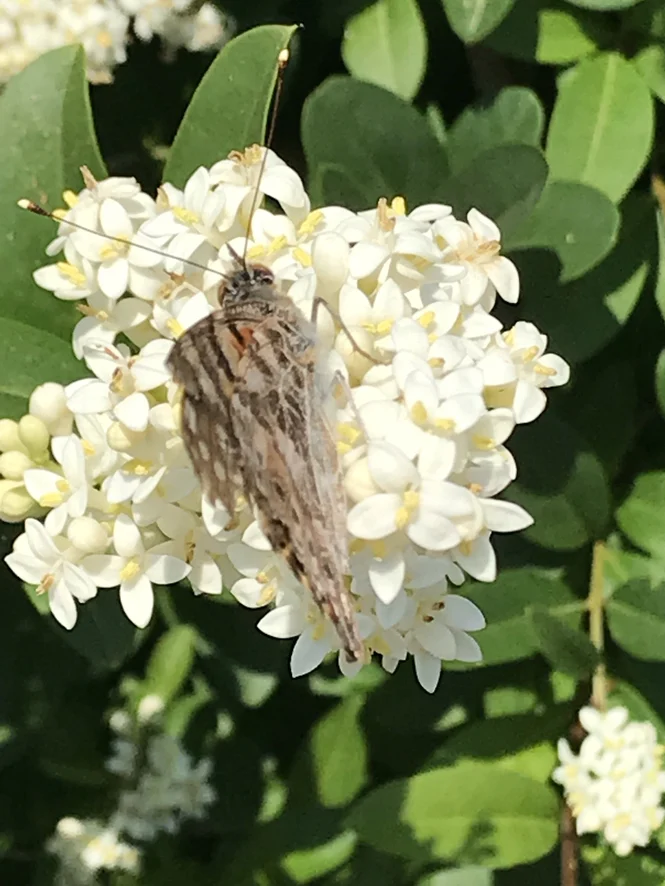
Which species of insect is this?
Vanessa cardui
